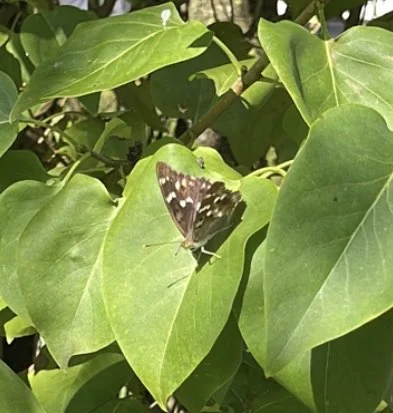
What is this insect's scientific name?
Apatura ilia
